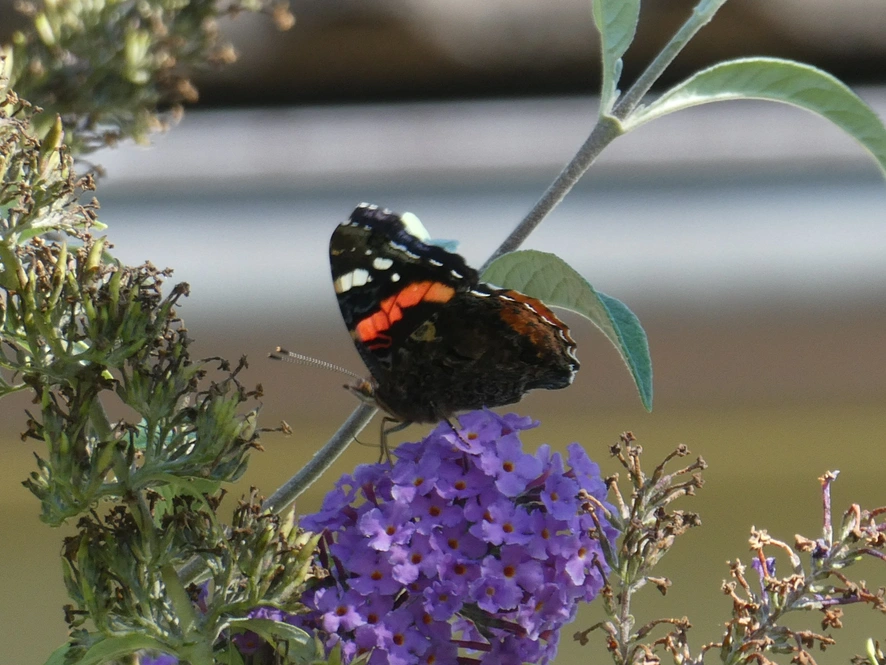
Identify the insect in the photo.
Vanessa atalanta
